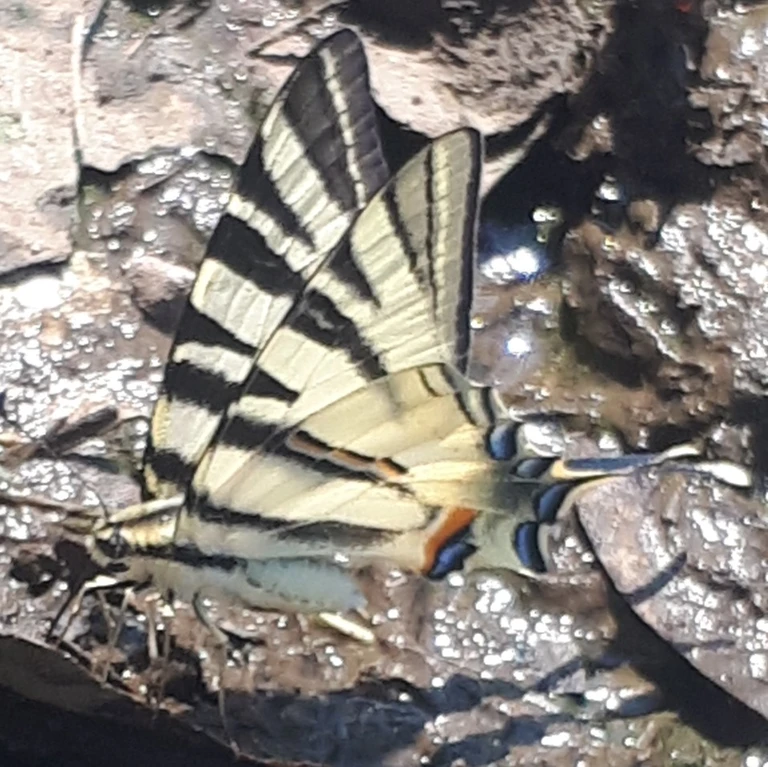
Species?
Iphiclides podalirius
